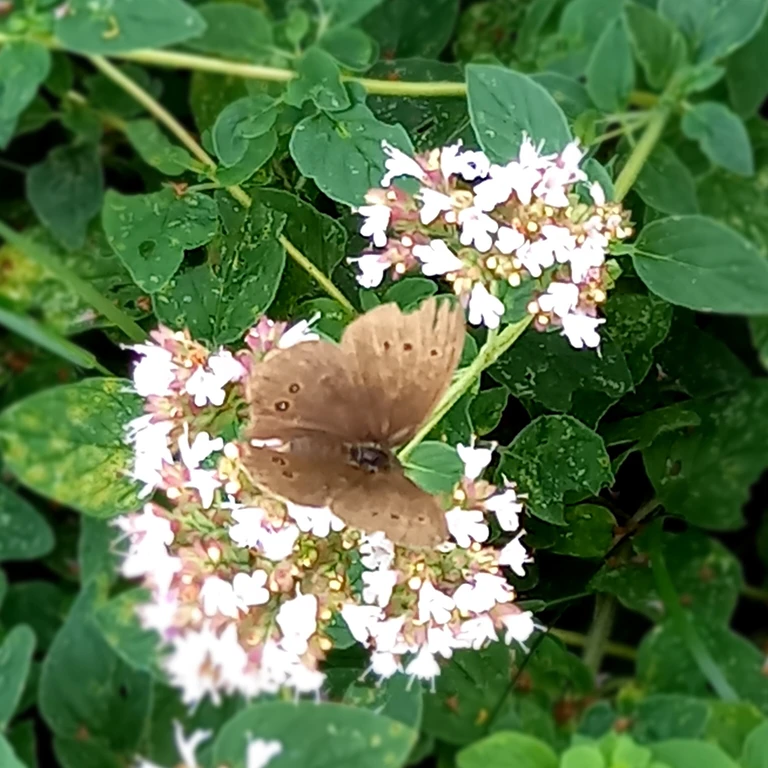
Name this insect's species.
Aphantopus hyperantus
